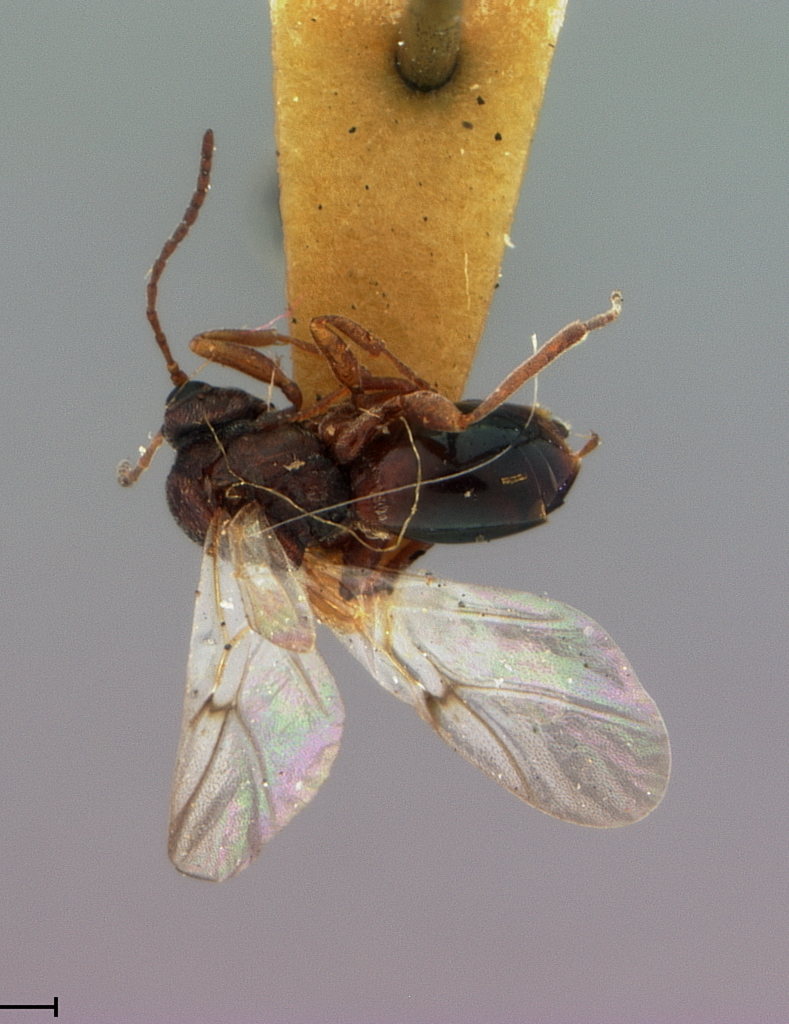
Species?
Callirhytis fulva
